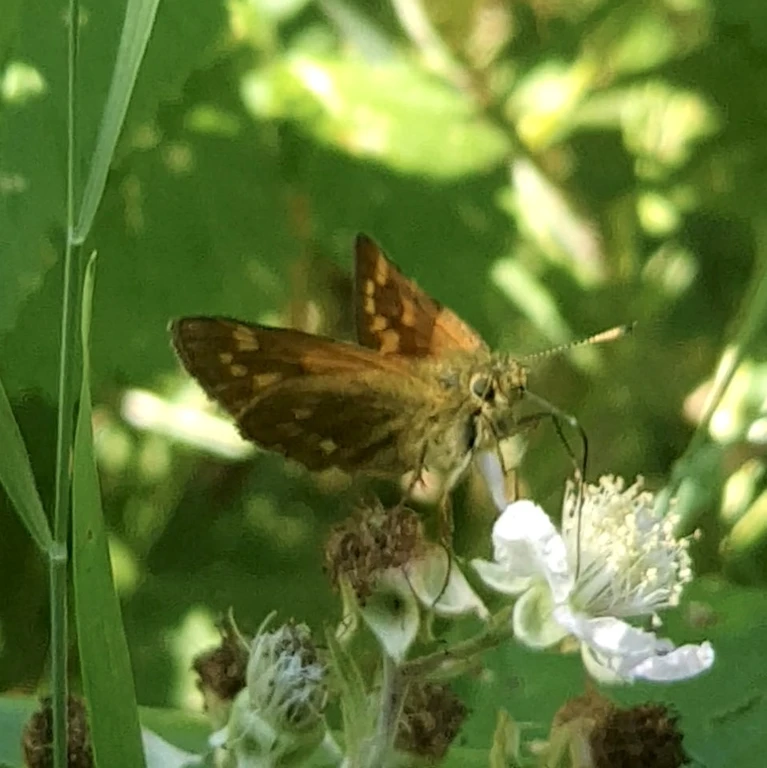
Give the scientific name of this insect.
Ochlodes sylvanus (also Ochlodes venata)
